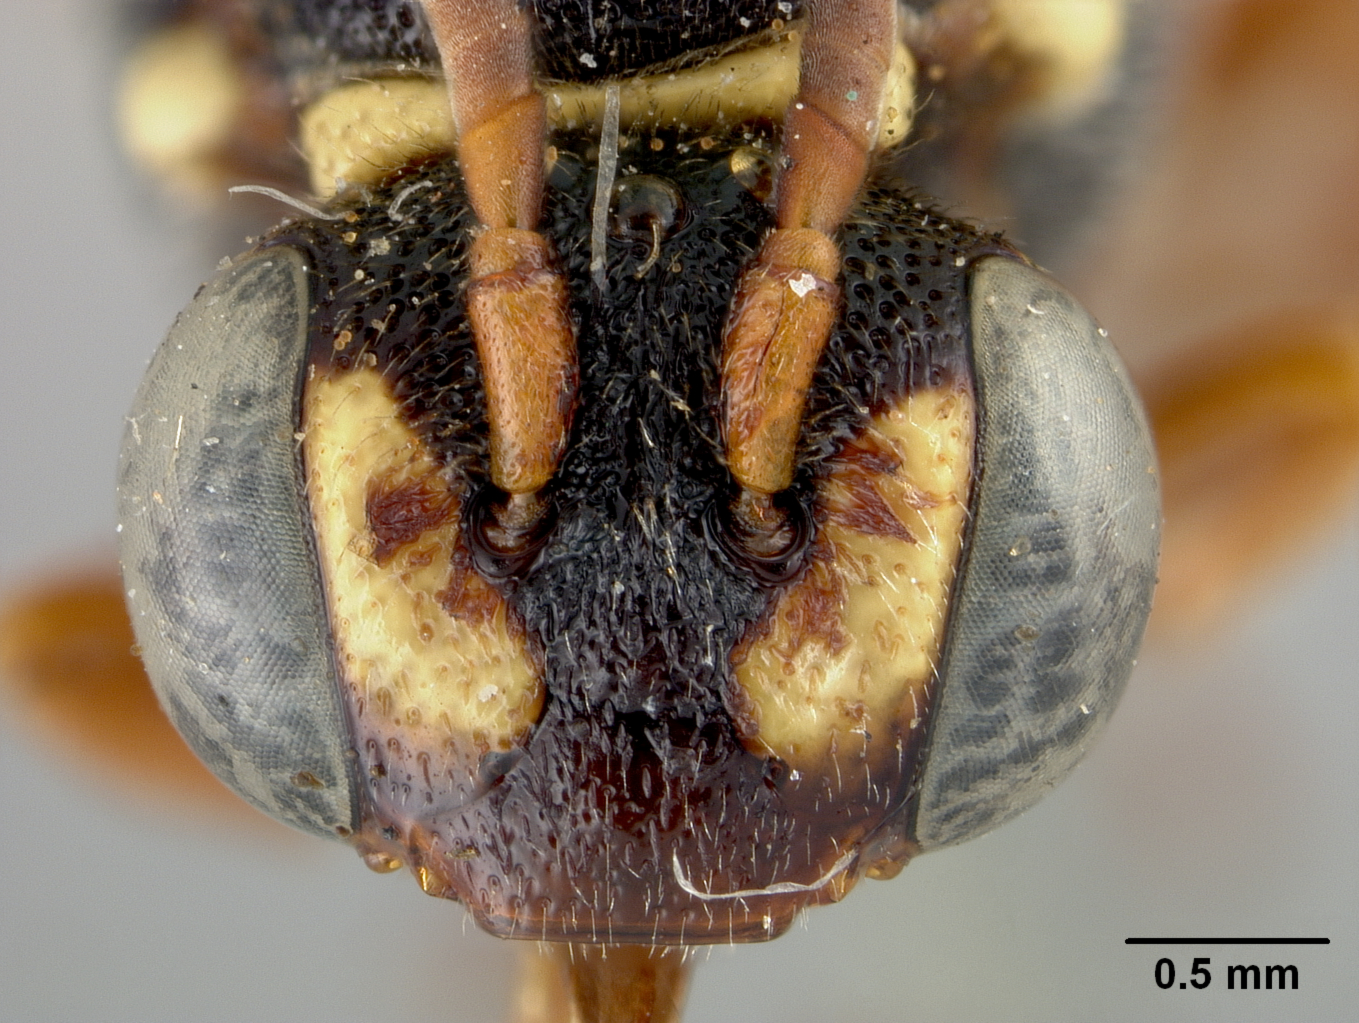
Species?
Nomada neomexicana
